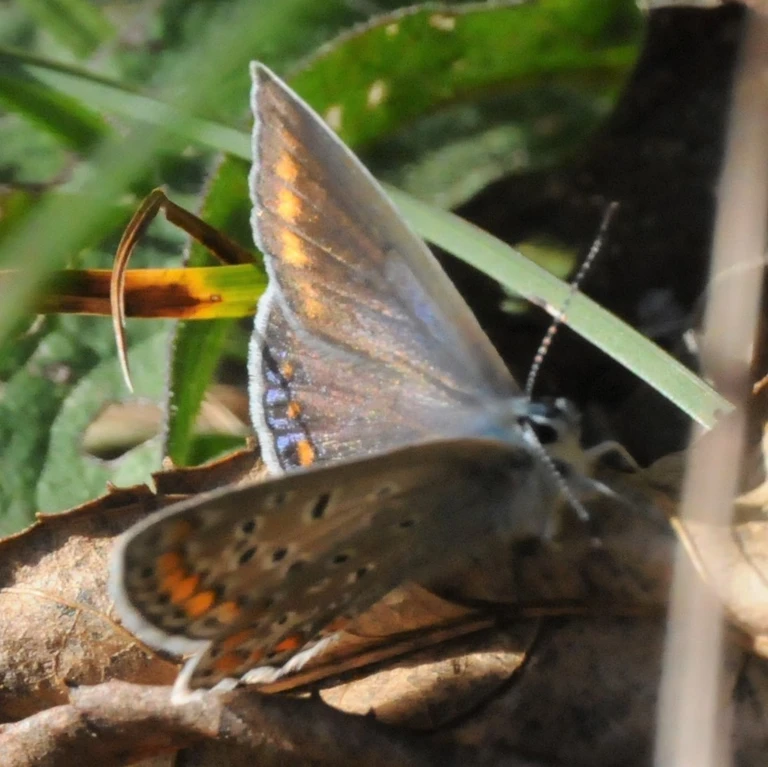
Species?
Polyommatus icarus
